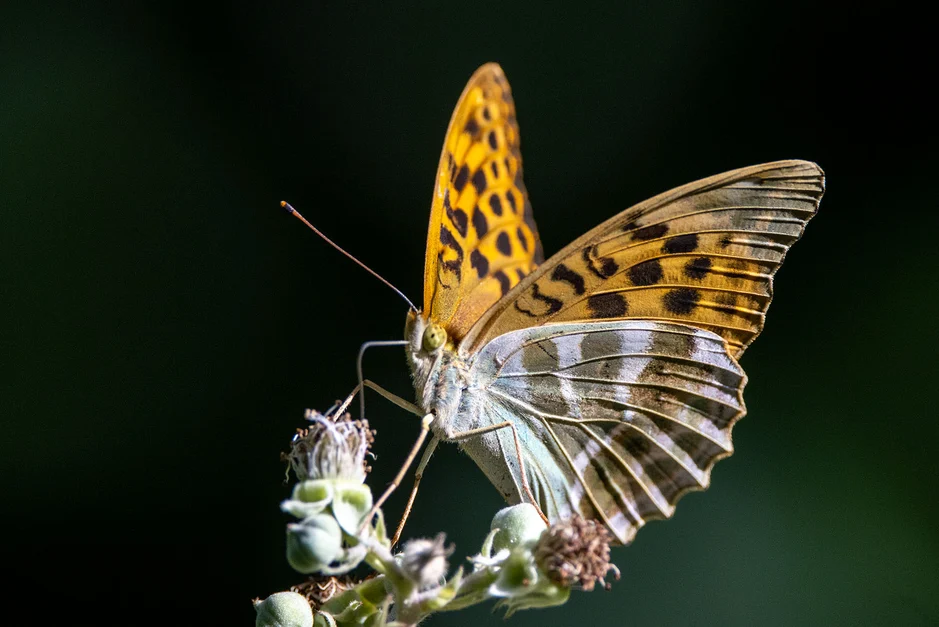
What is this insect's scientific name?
Argynnis paphia
